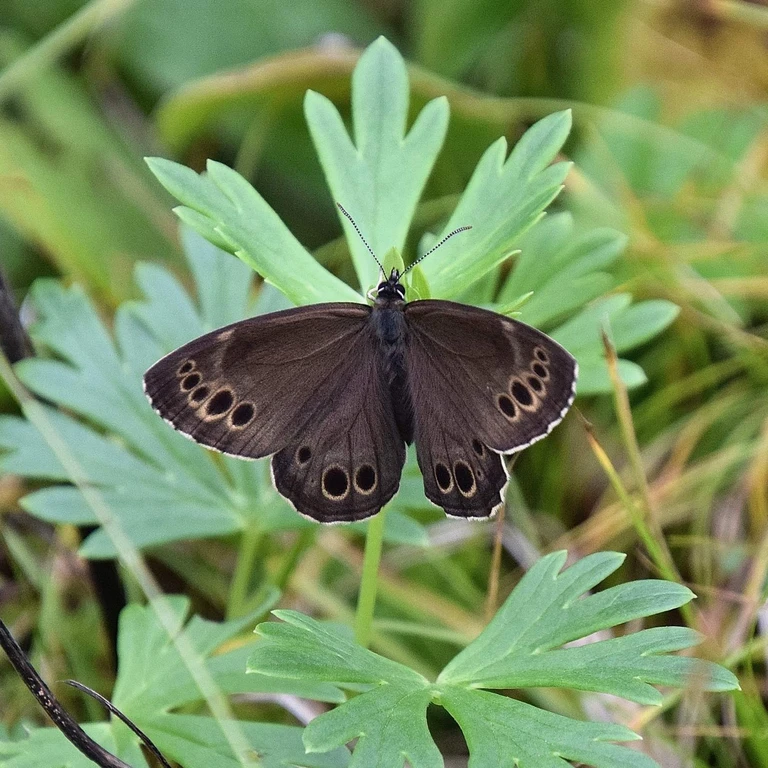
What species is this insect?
Lopinga achine (also Pararge achine)
